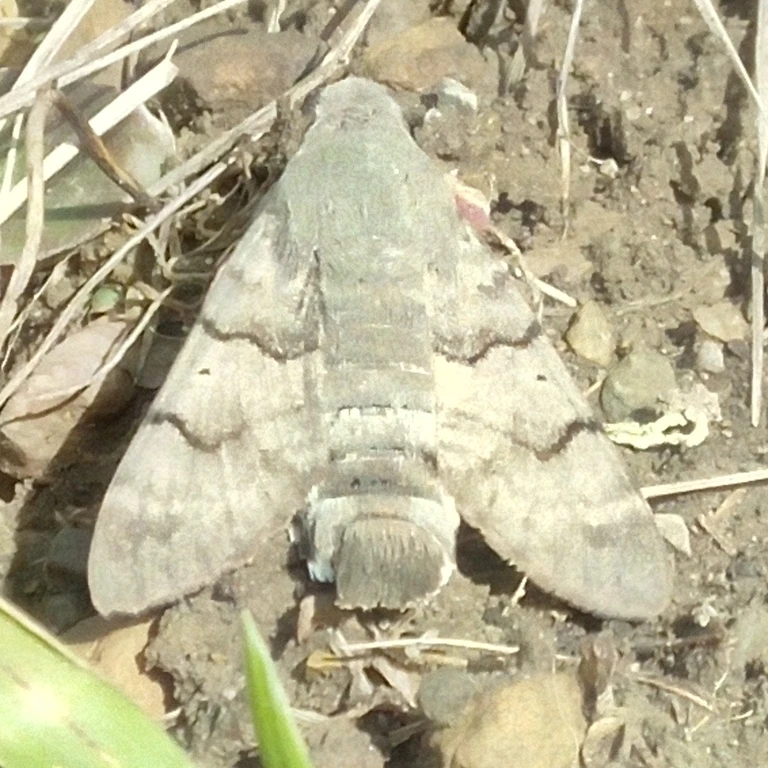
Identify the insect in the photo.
Macroglossum stellatarum
